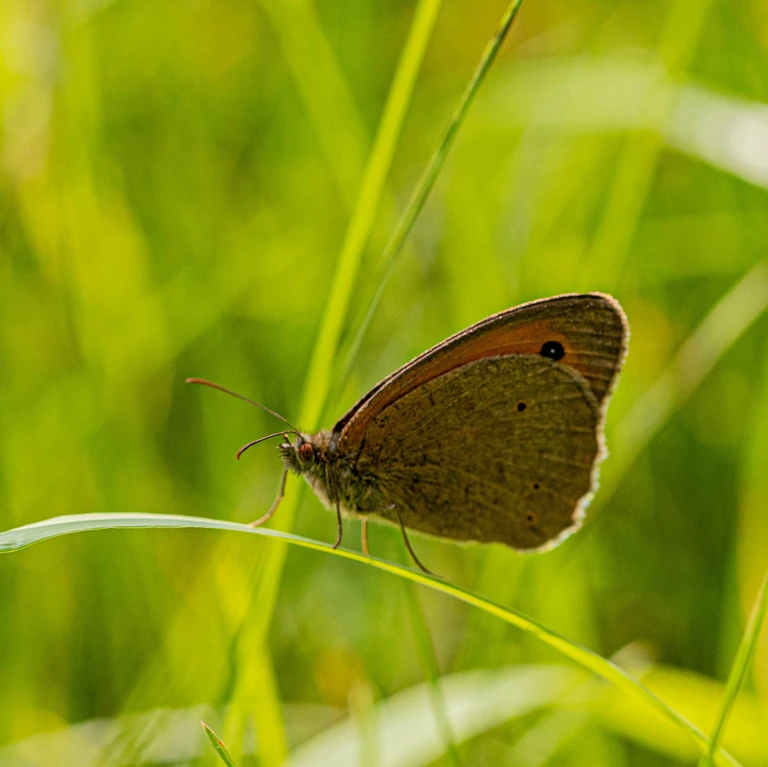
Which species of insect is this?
Maniola jurtina
